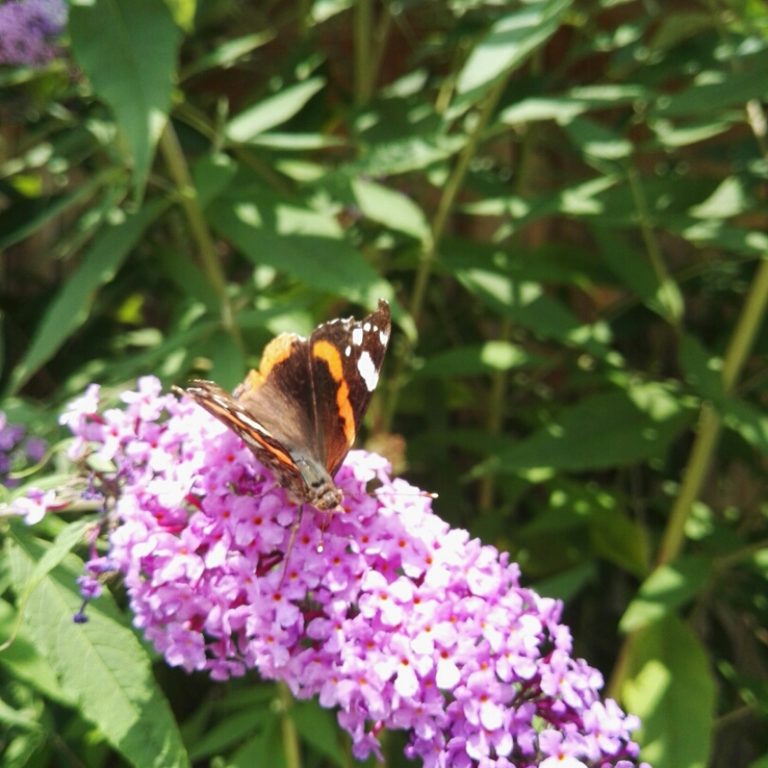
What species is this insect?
Vanessa atalanta
